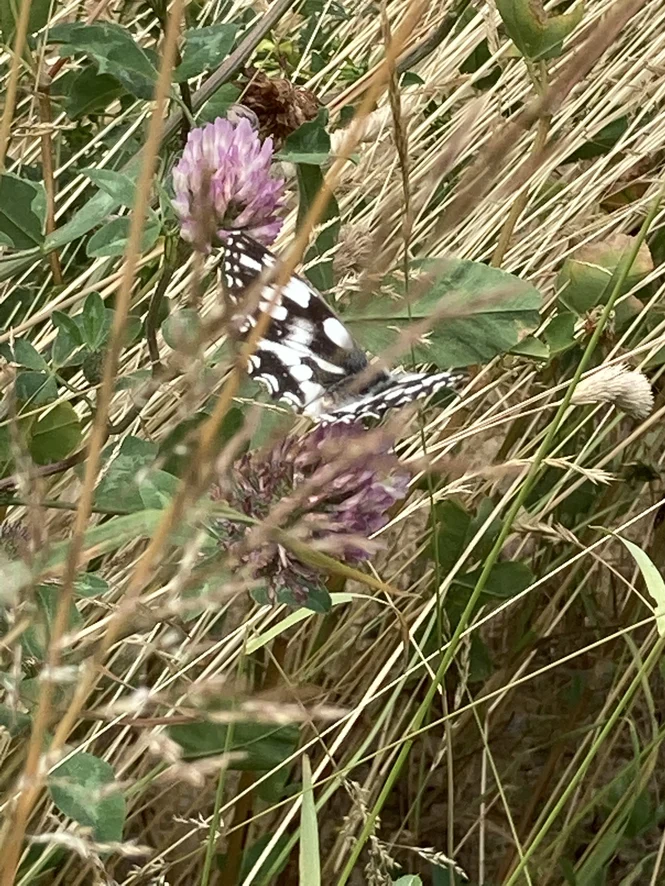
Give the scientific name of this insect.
Melanargia galathea
